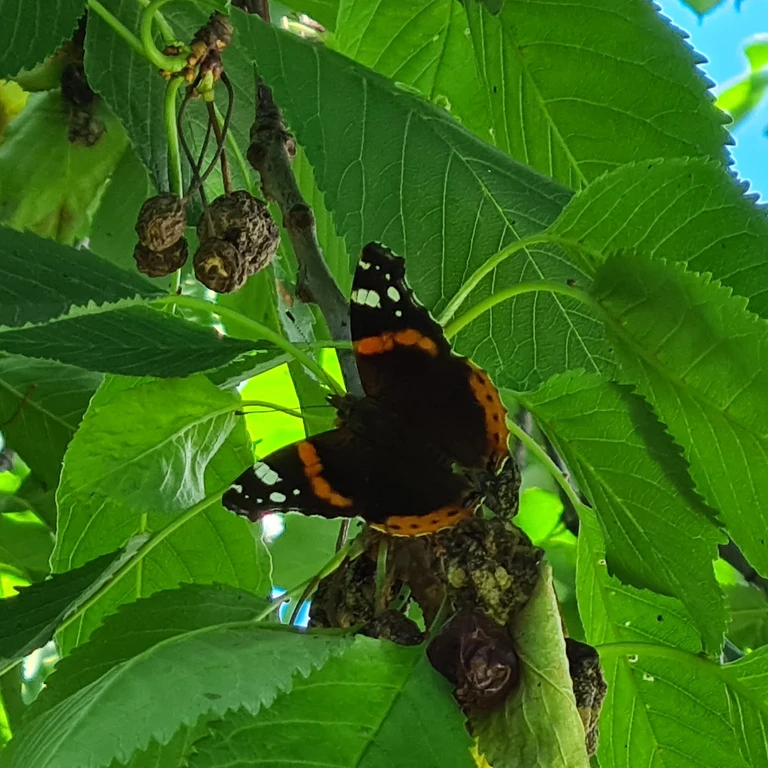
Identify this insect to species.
Vanessa atalanta
